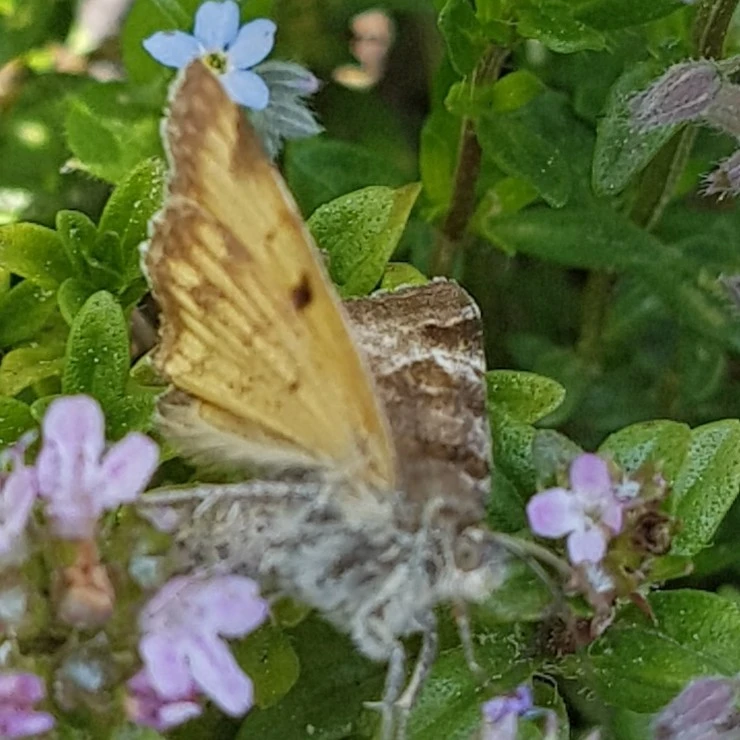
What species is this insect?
Euclidia glyphica
